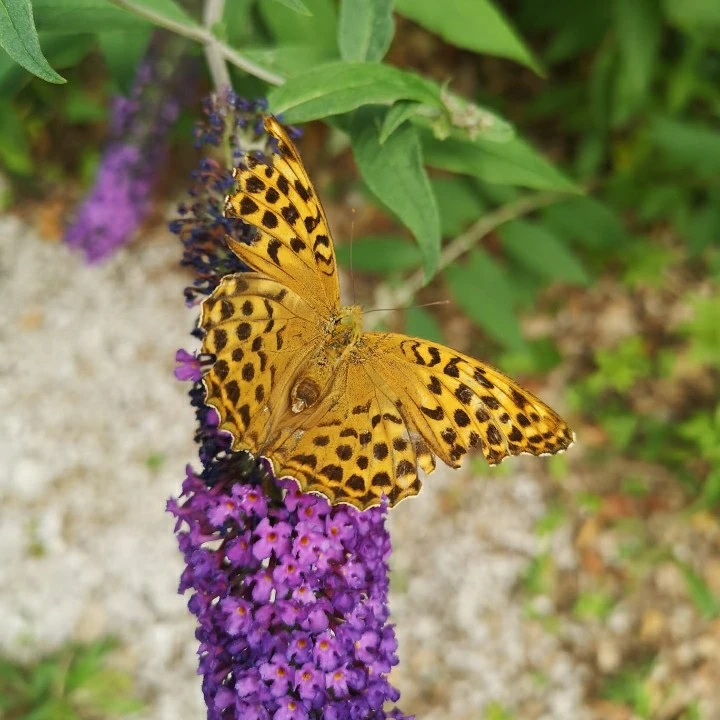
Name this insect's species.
Argynnis paphia
